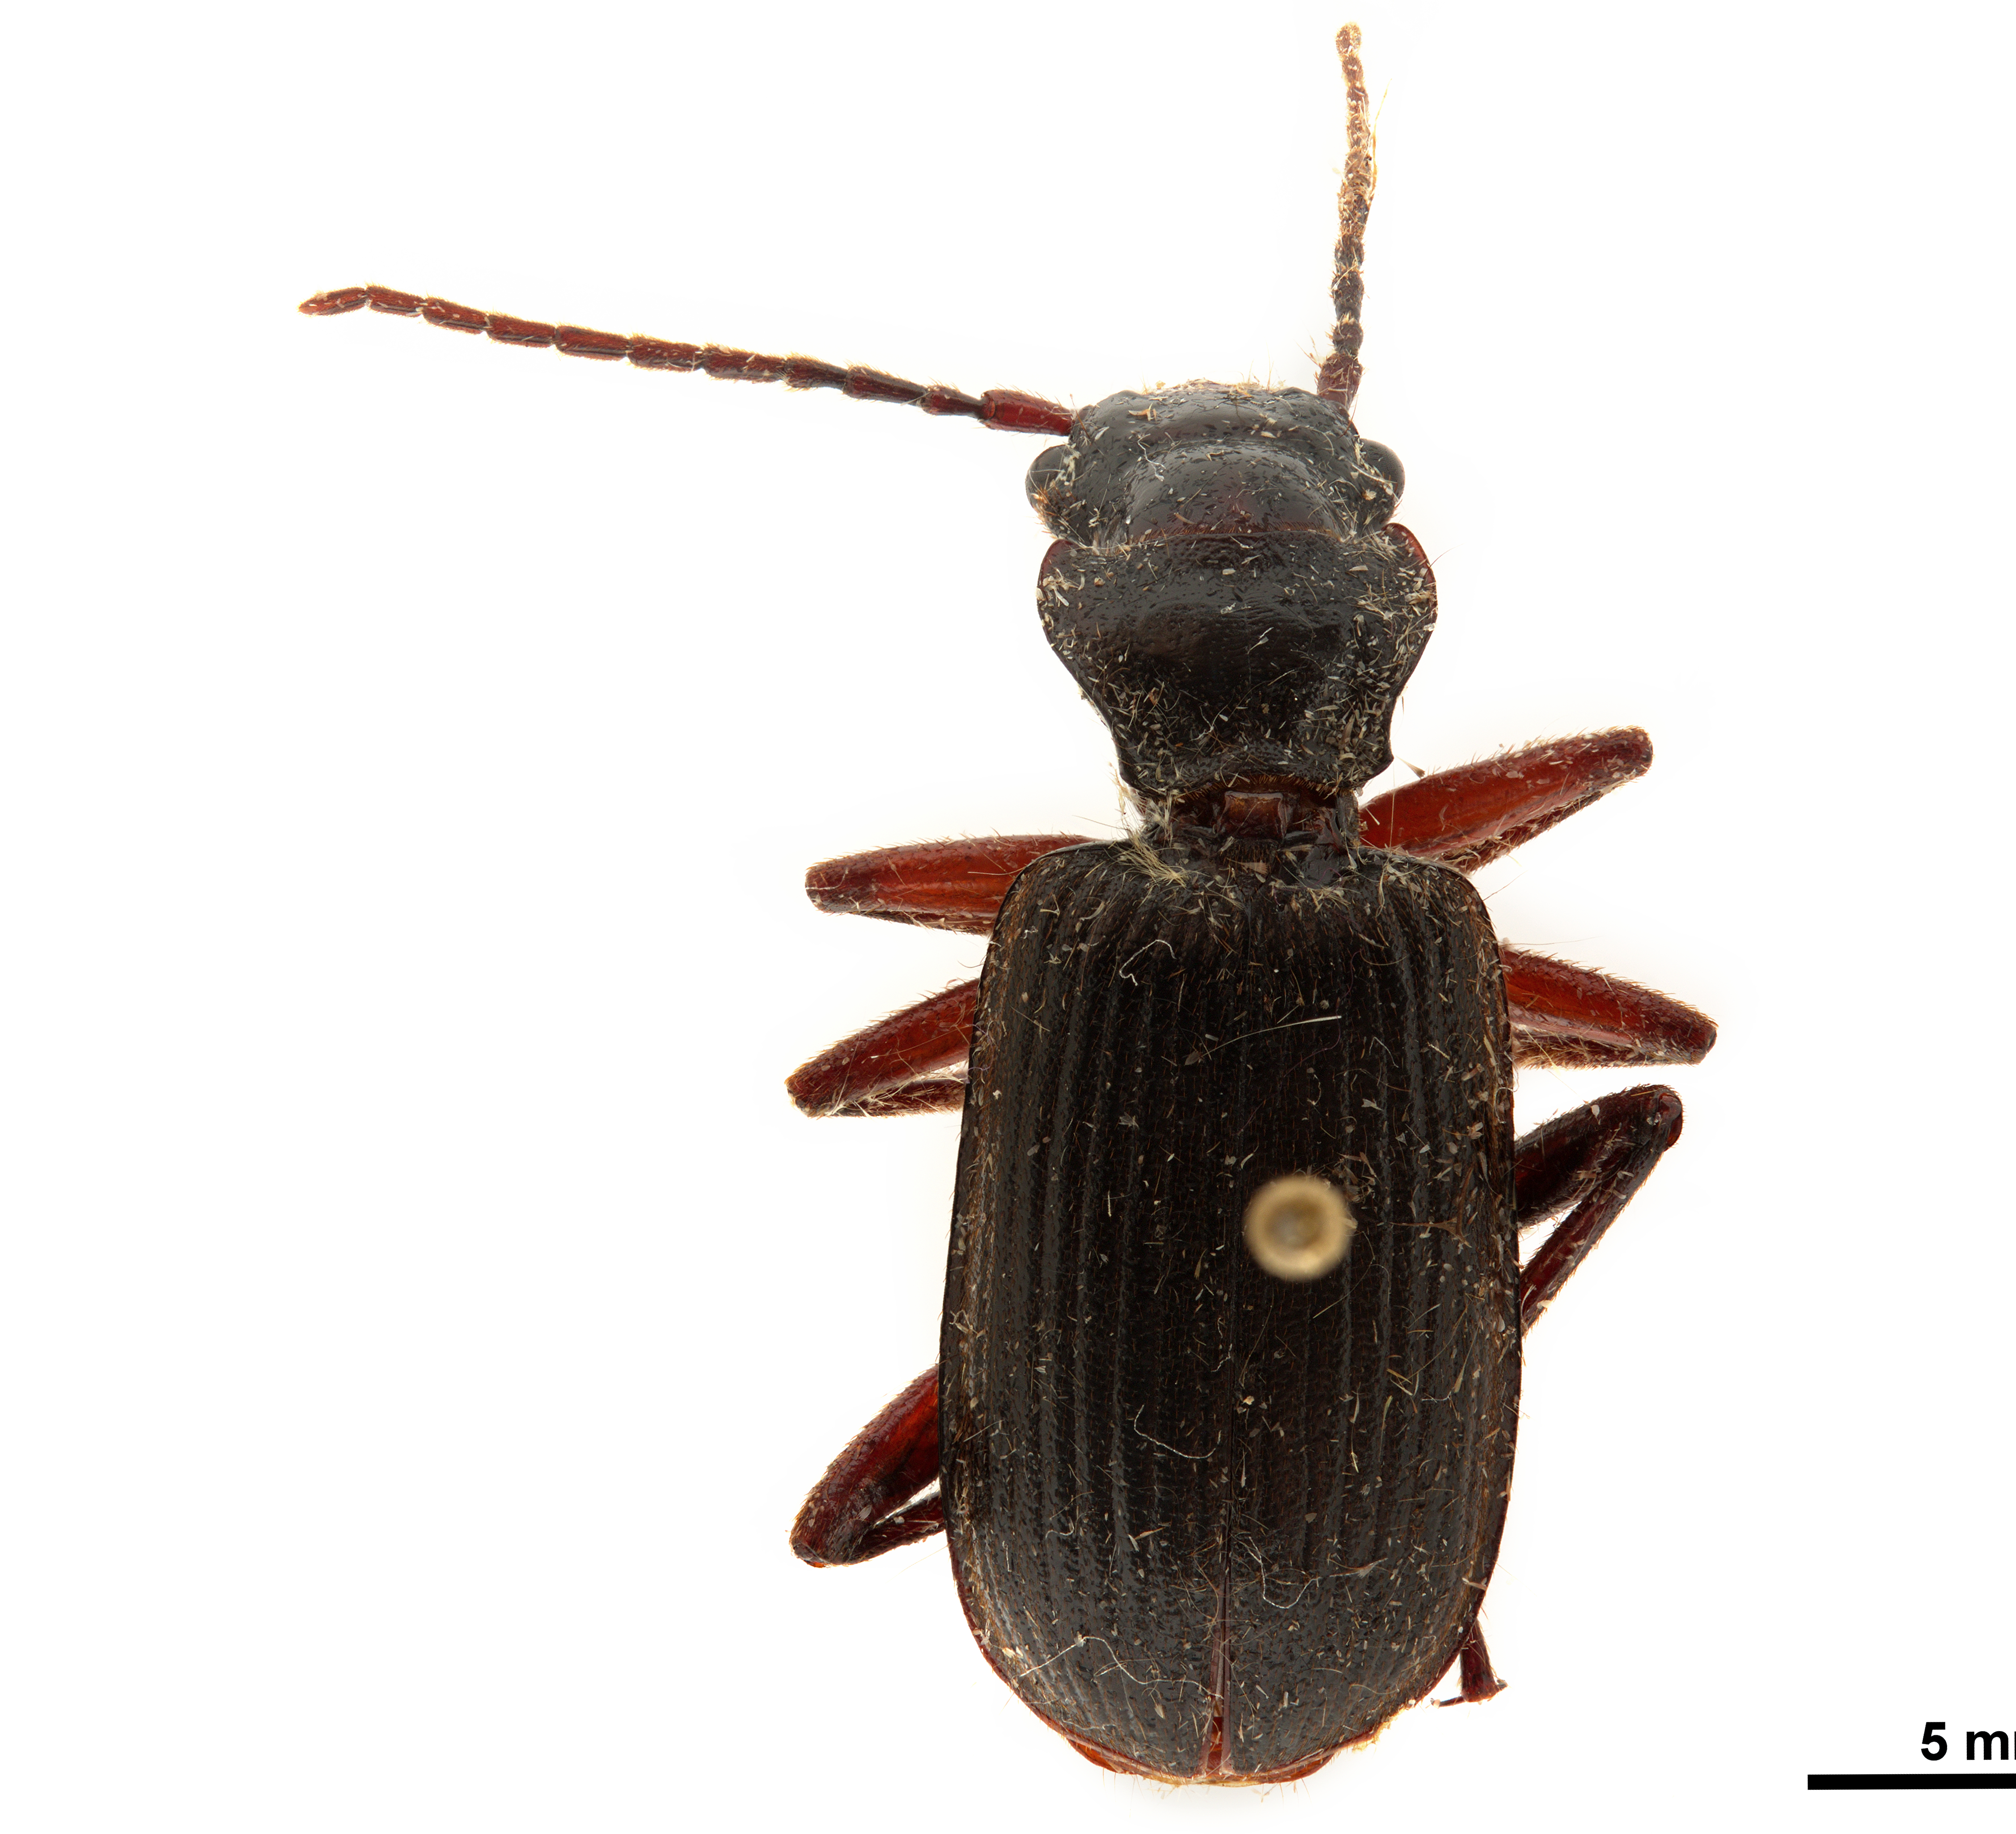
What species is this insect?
Helluodes taprobanae
